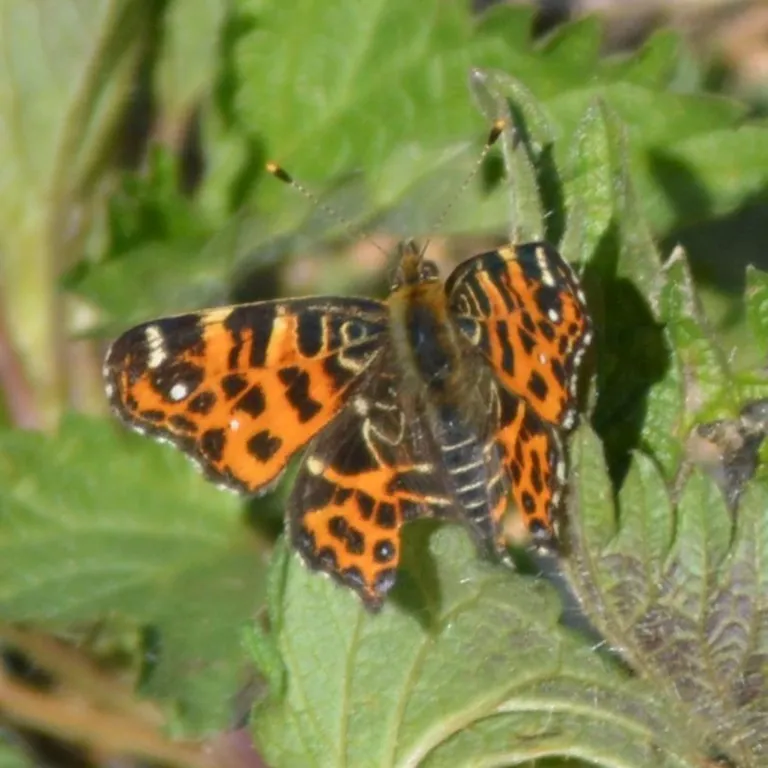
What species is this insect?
Araschnia levana
